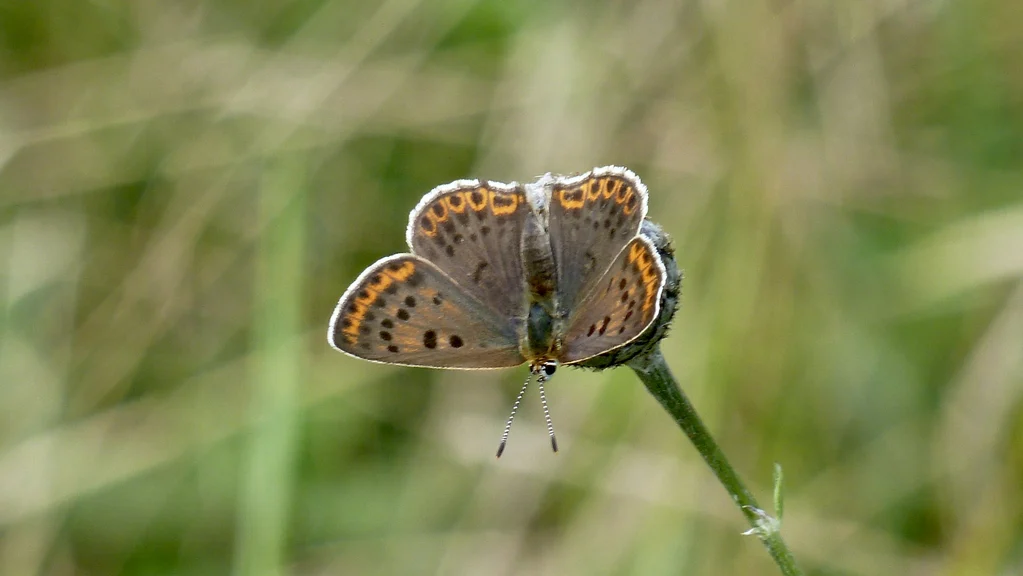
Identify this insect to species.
Lycaena tityrus (also Loweia tityrus)
